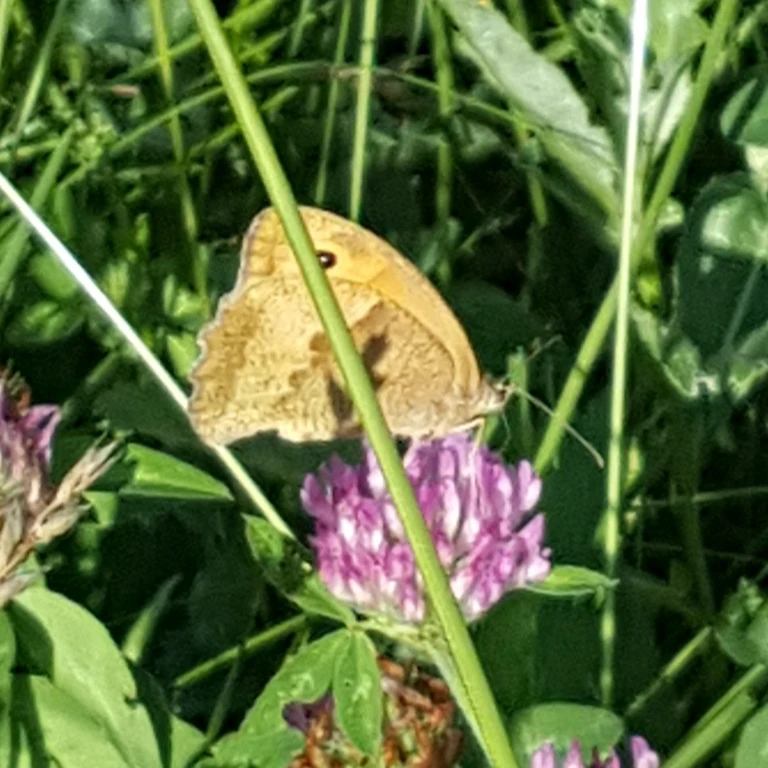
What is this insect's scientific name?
Maniola jurtina
